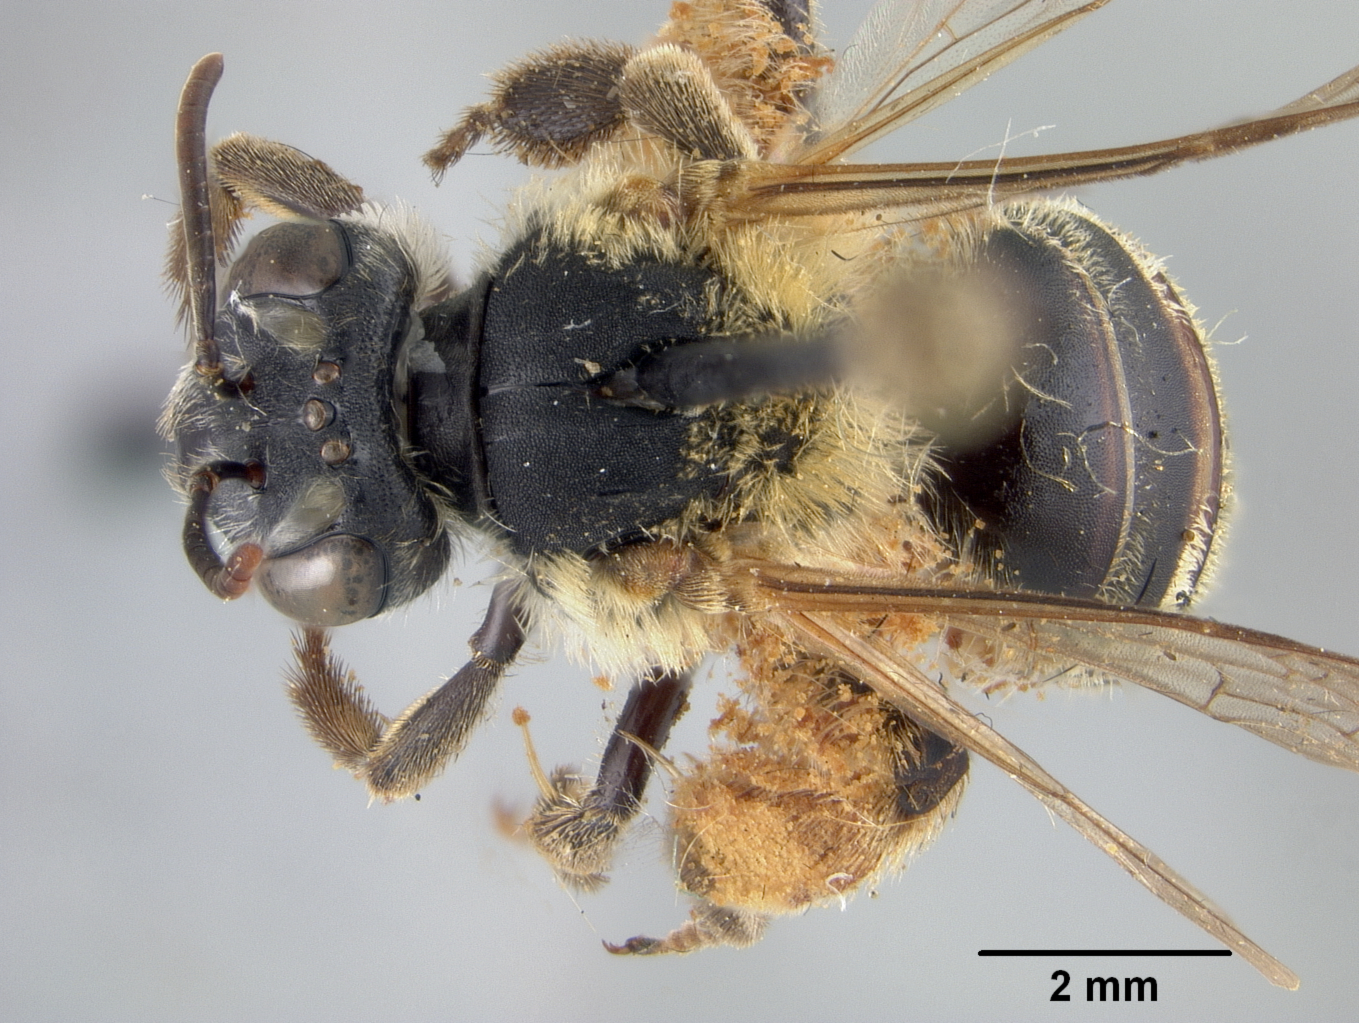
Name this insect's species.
Andrena micheneriana
